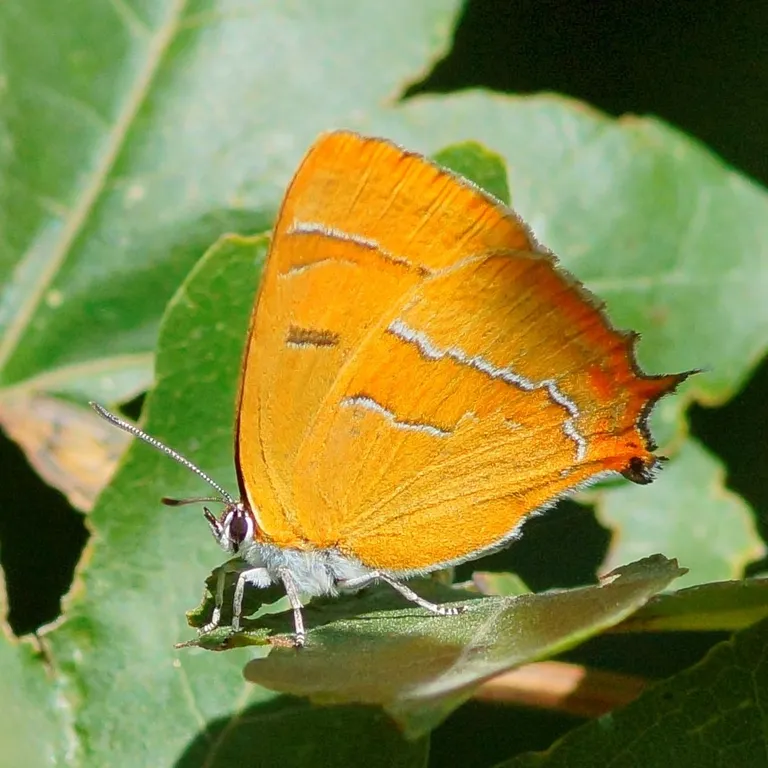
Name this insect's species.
Thecla betulae
